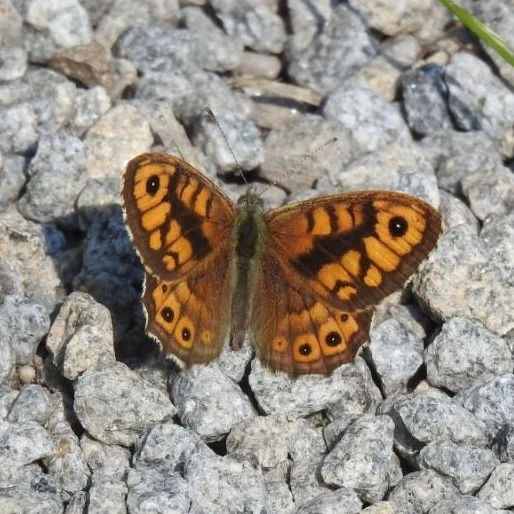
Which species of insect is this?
Lasiommata megera (also Pararge megera)
